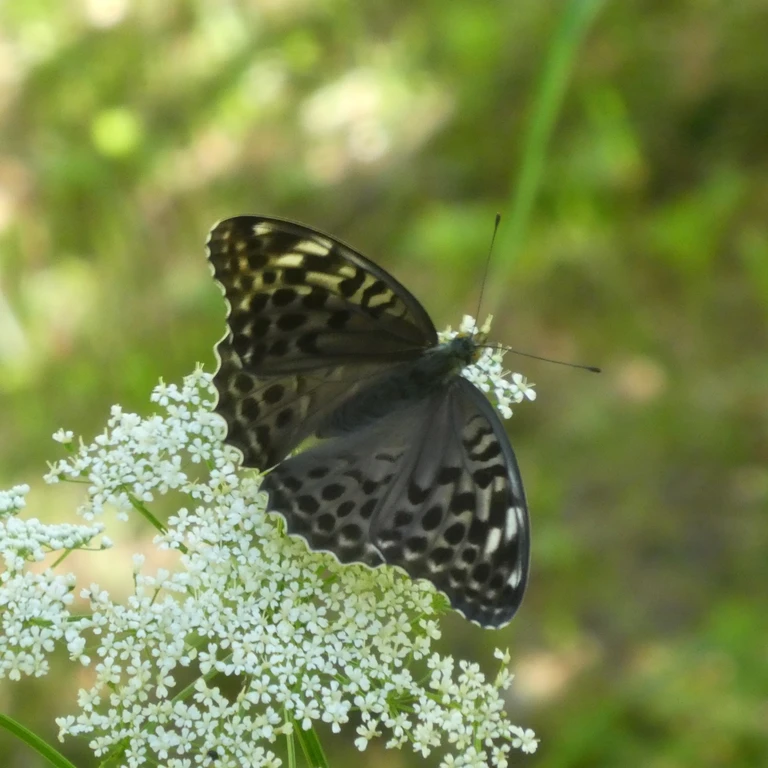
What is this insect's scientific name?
Argynnis paphia
